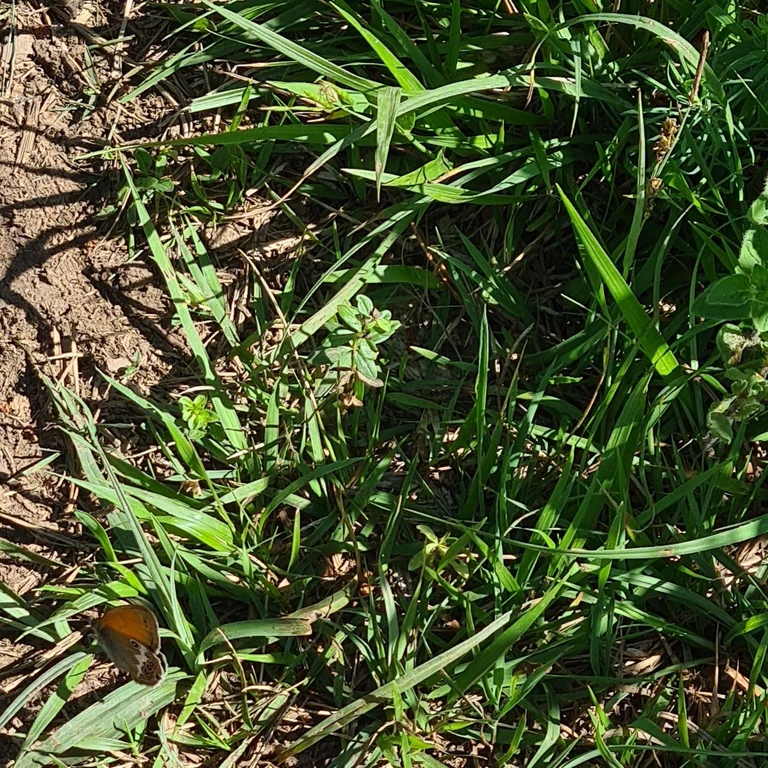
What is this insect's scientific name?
Coenonympha arcania
